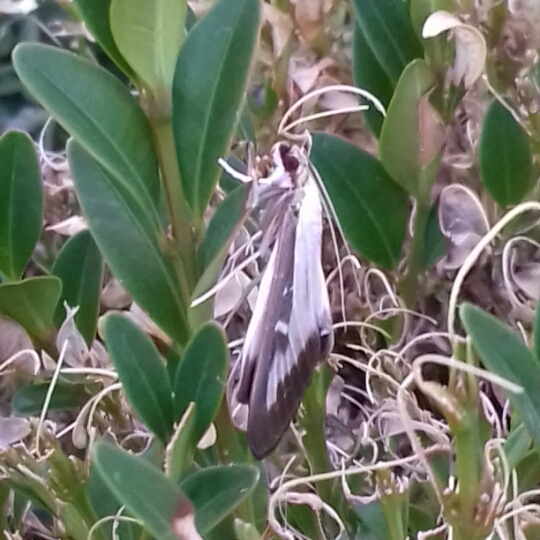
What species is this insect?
Cydalima perspectalis
